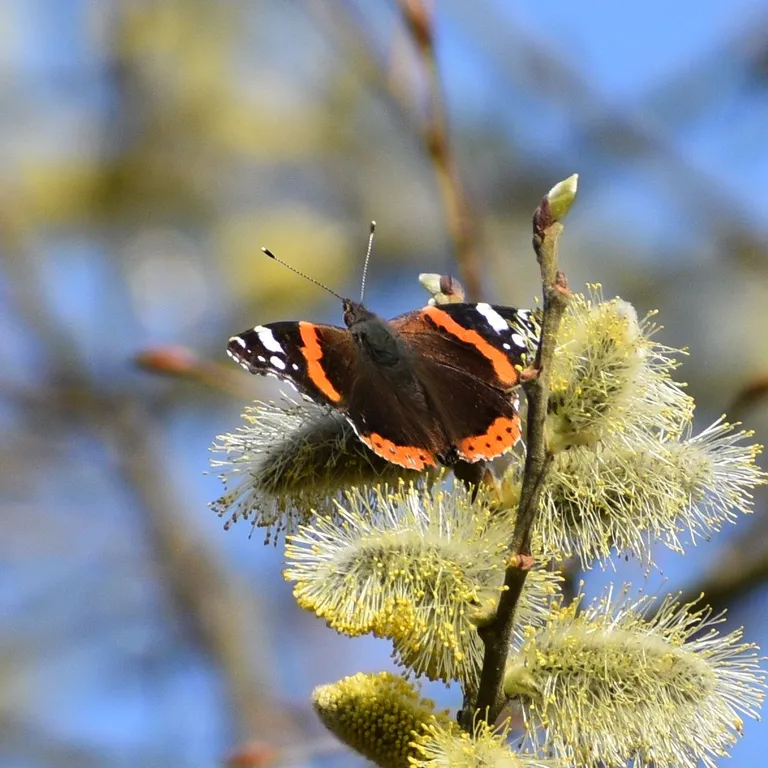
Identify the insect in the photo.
Vanessa atalanta
